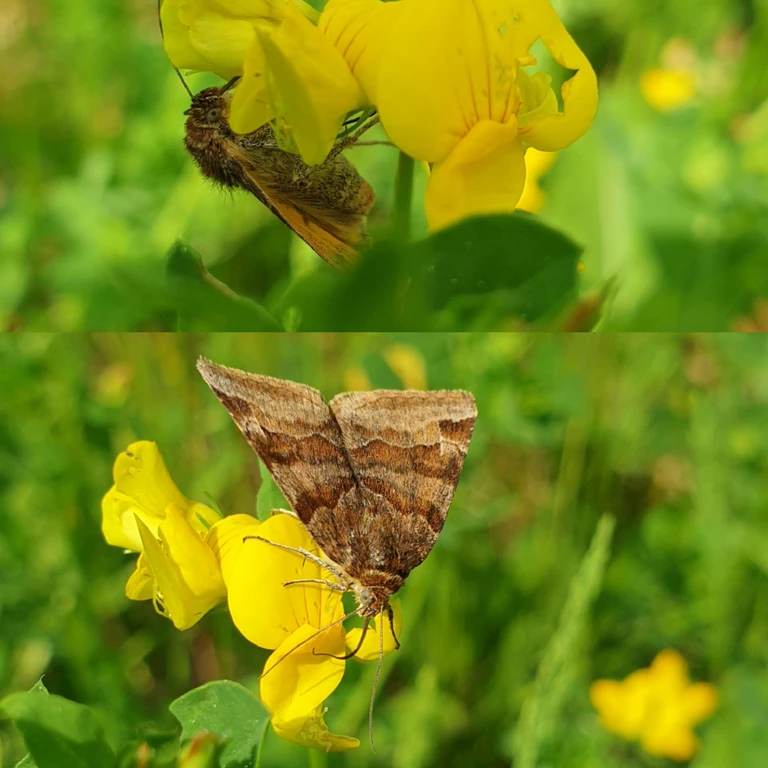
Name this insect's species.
Euclidia glyphica
